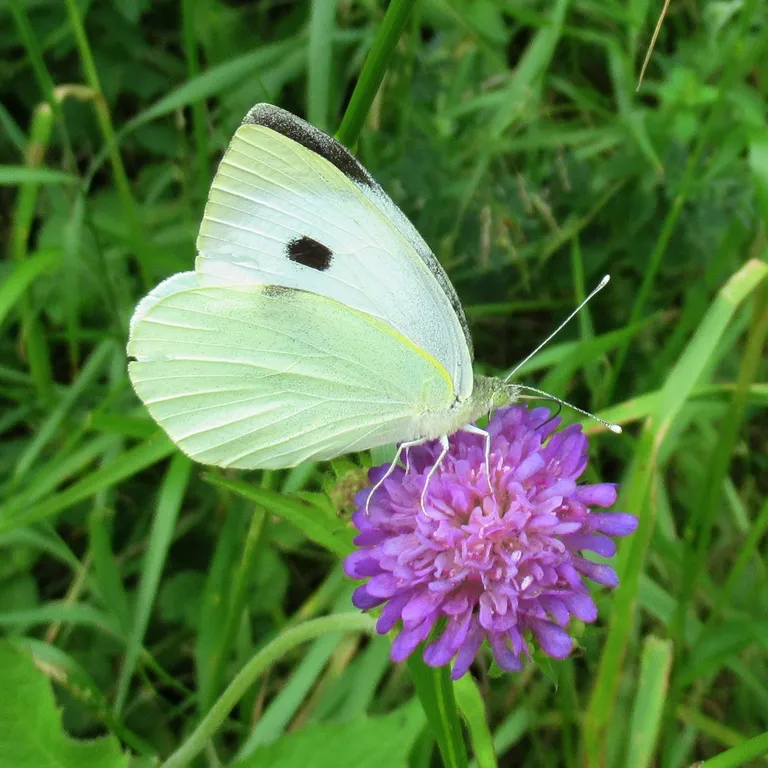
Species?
Pieris brassicae
